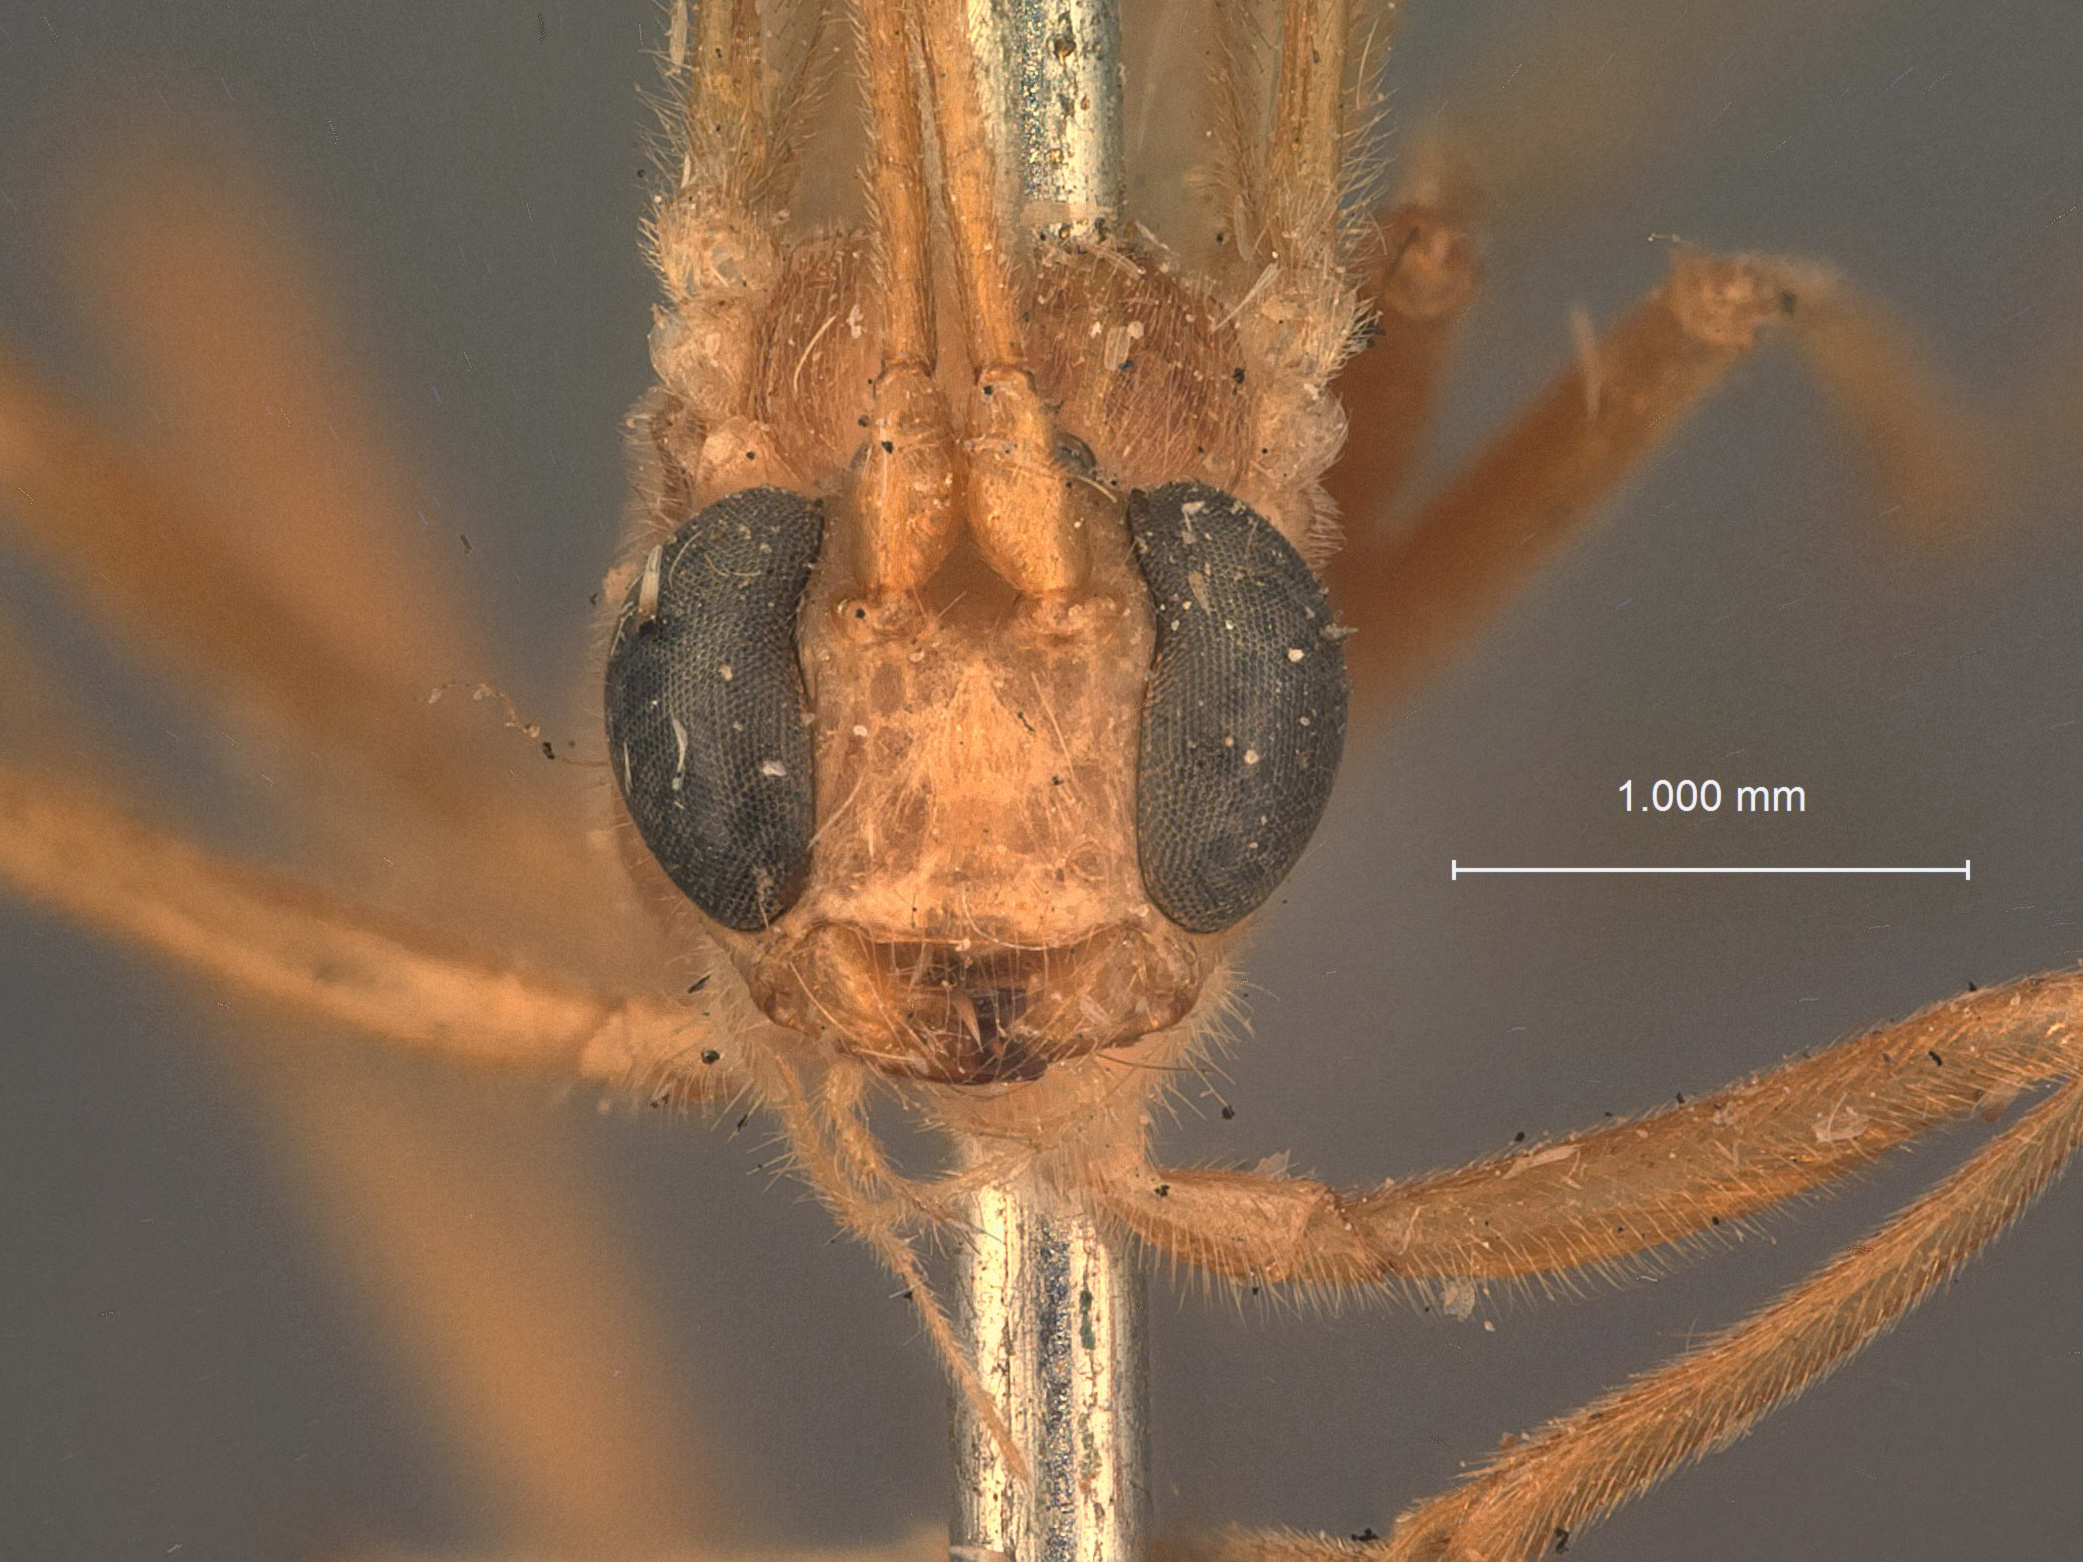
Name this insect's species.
Perilissus paniscoides
